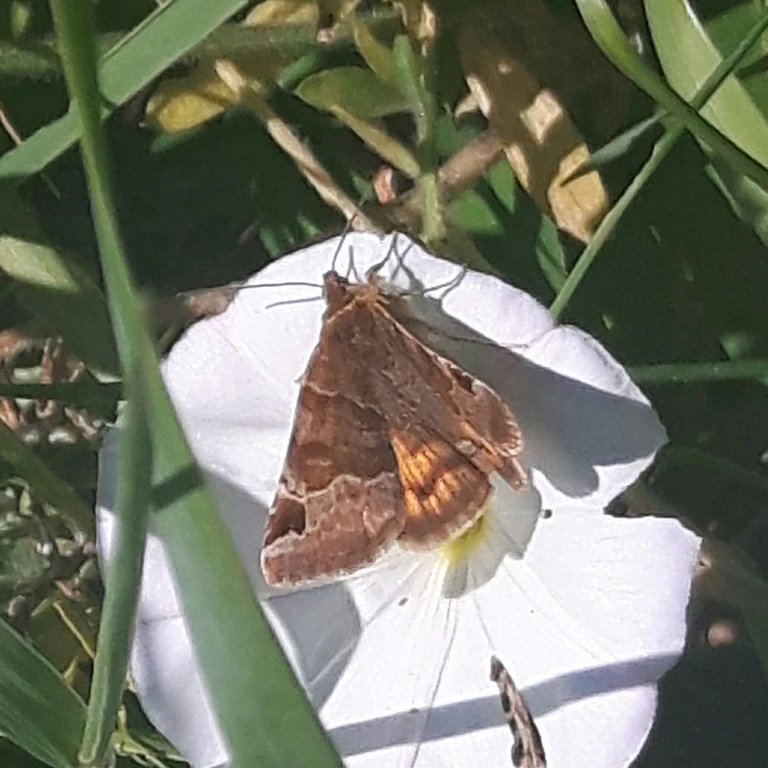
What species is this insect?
Euclidia glyphica
